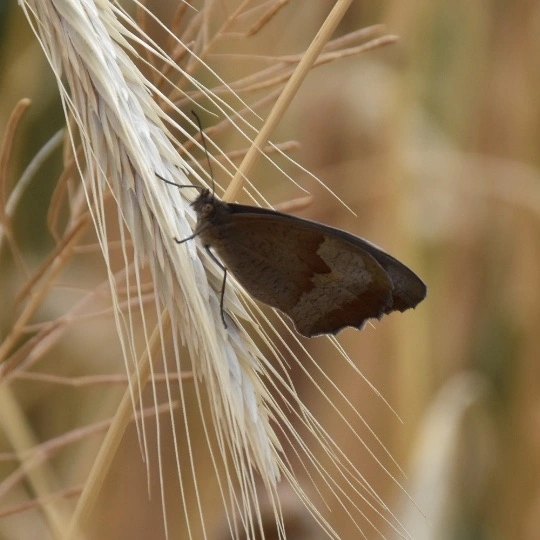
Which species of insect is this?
Maniola jurtina
